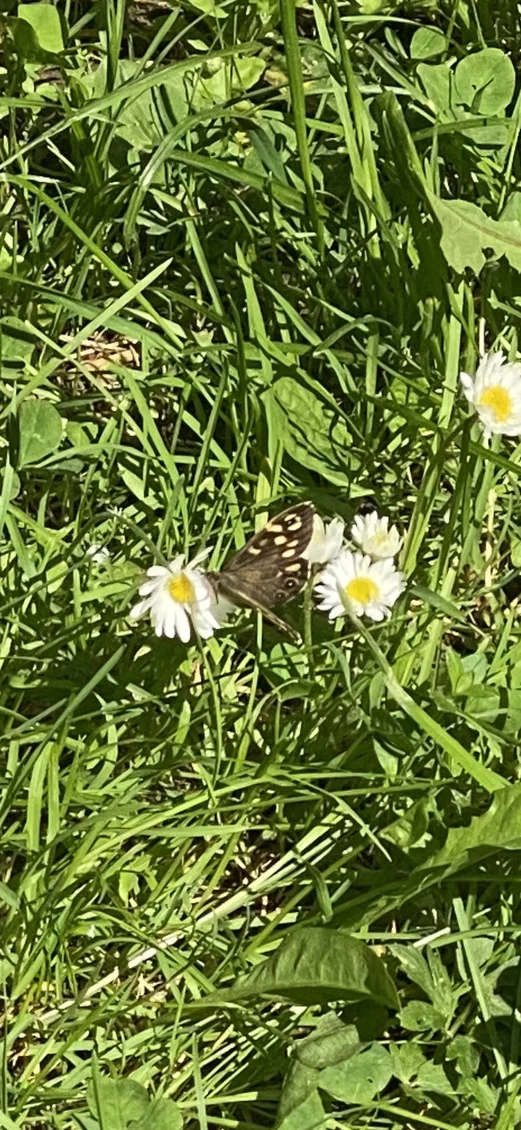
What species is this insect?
Pararge aegeria
